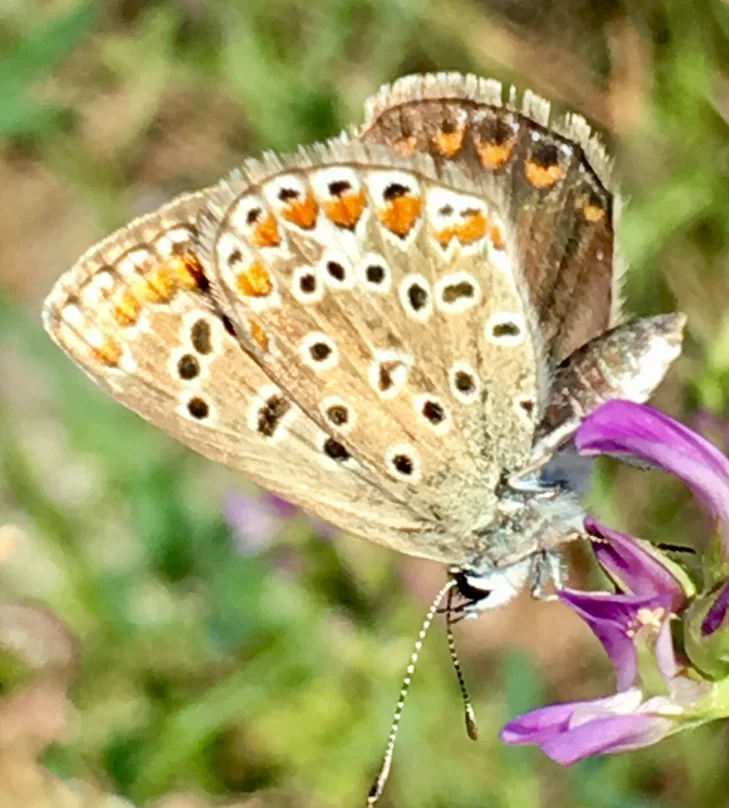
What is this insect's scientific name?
Polyommatus icarus
